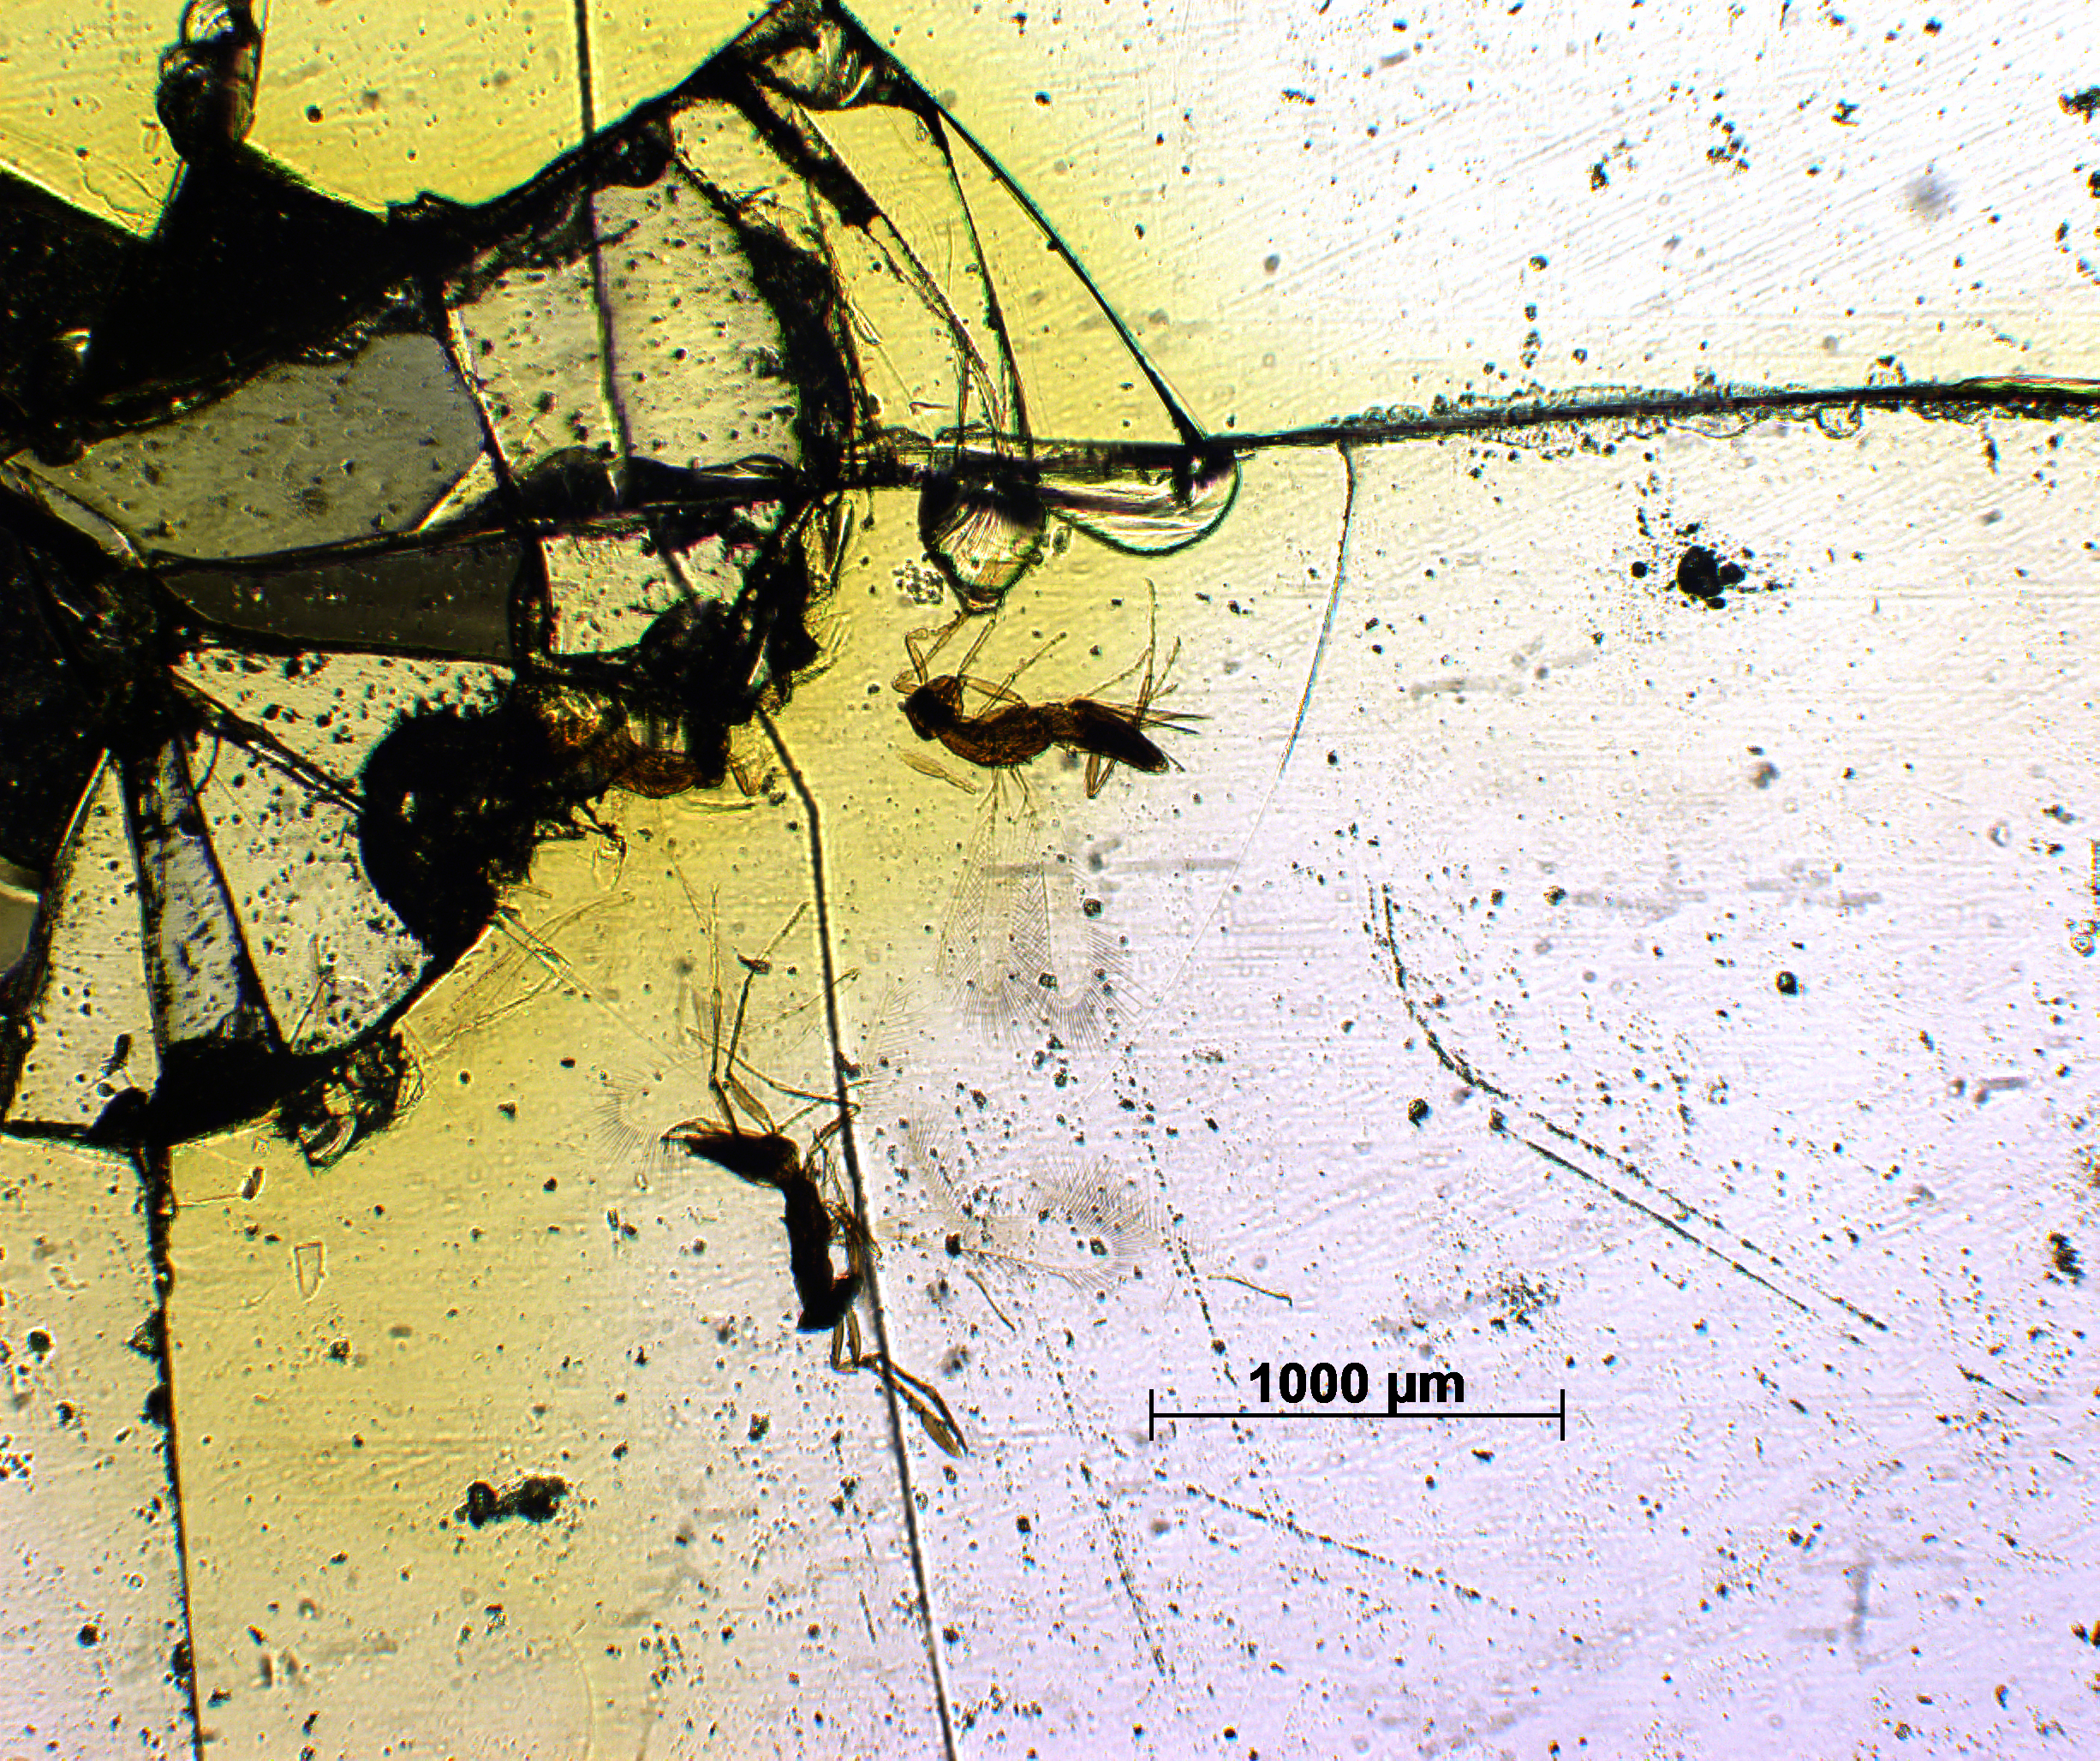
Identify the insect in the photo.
Anaphes picinus
